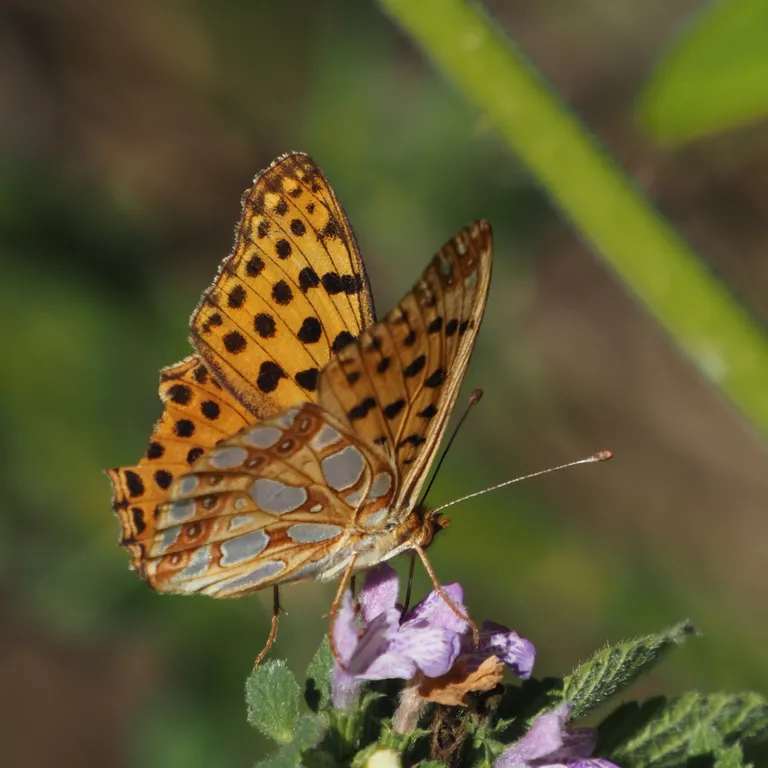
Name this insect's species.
Issoria lathonia
